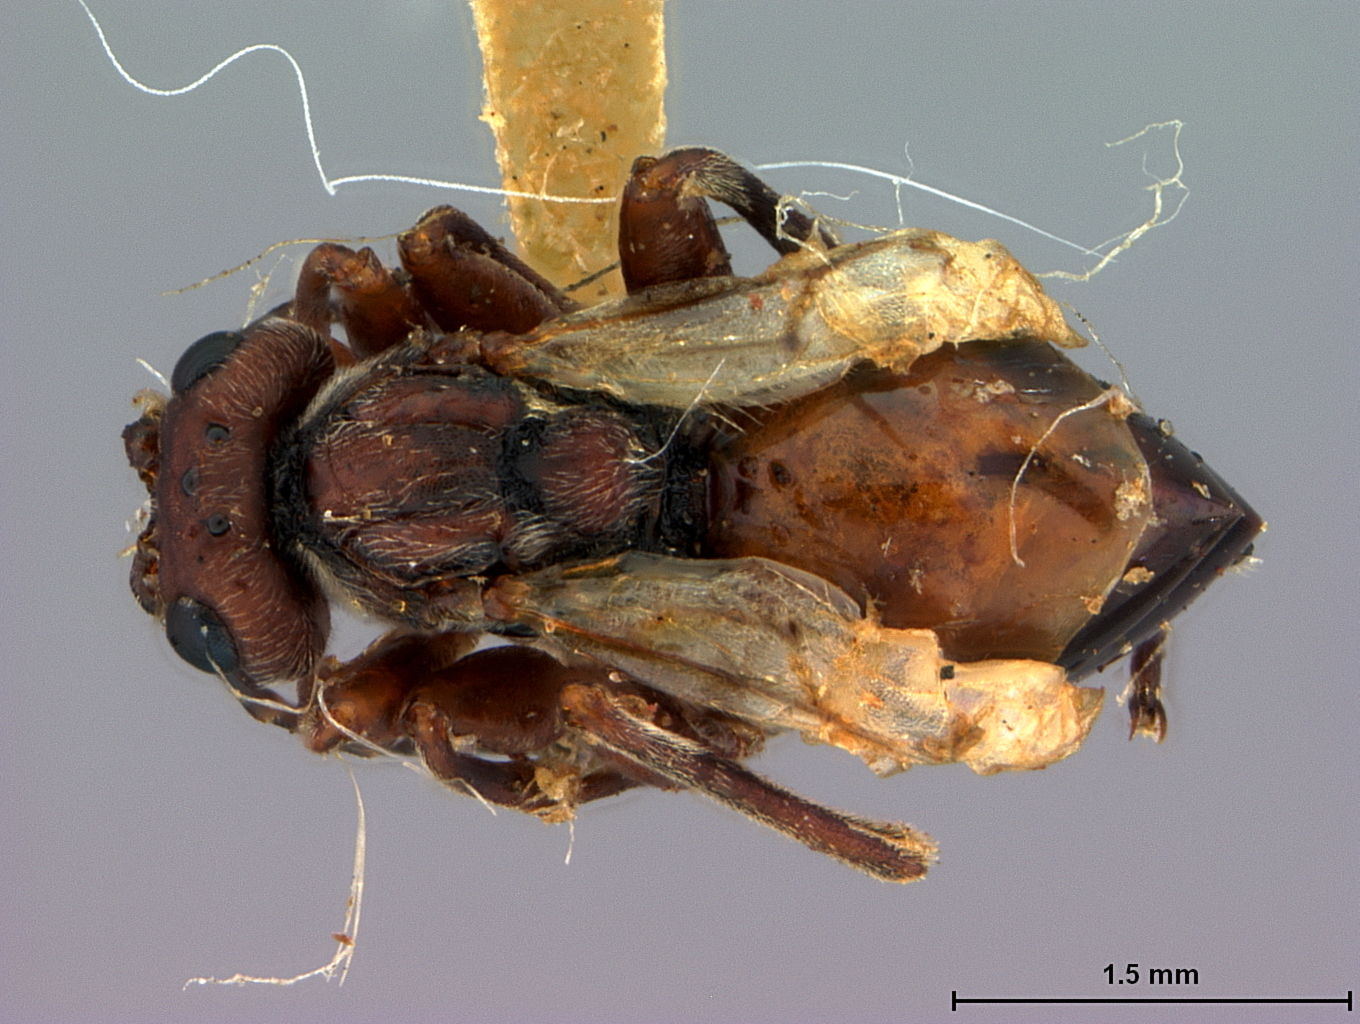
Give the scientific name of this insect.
Andricus caepulaeformis
